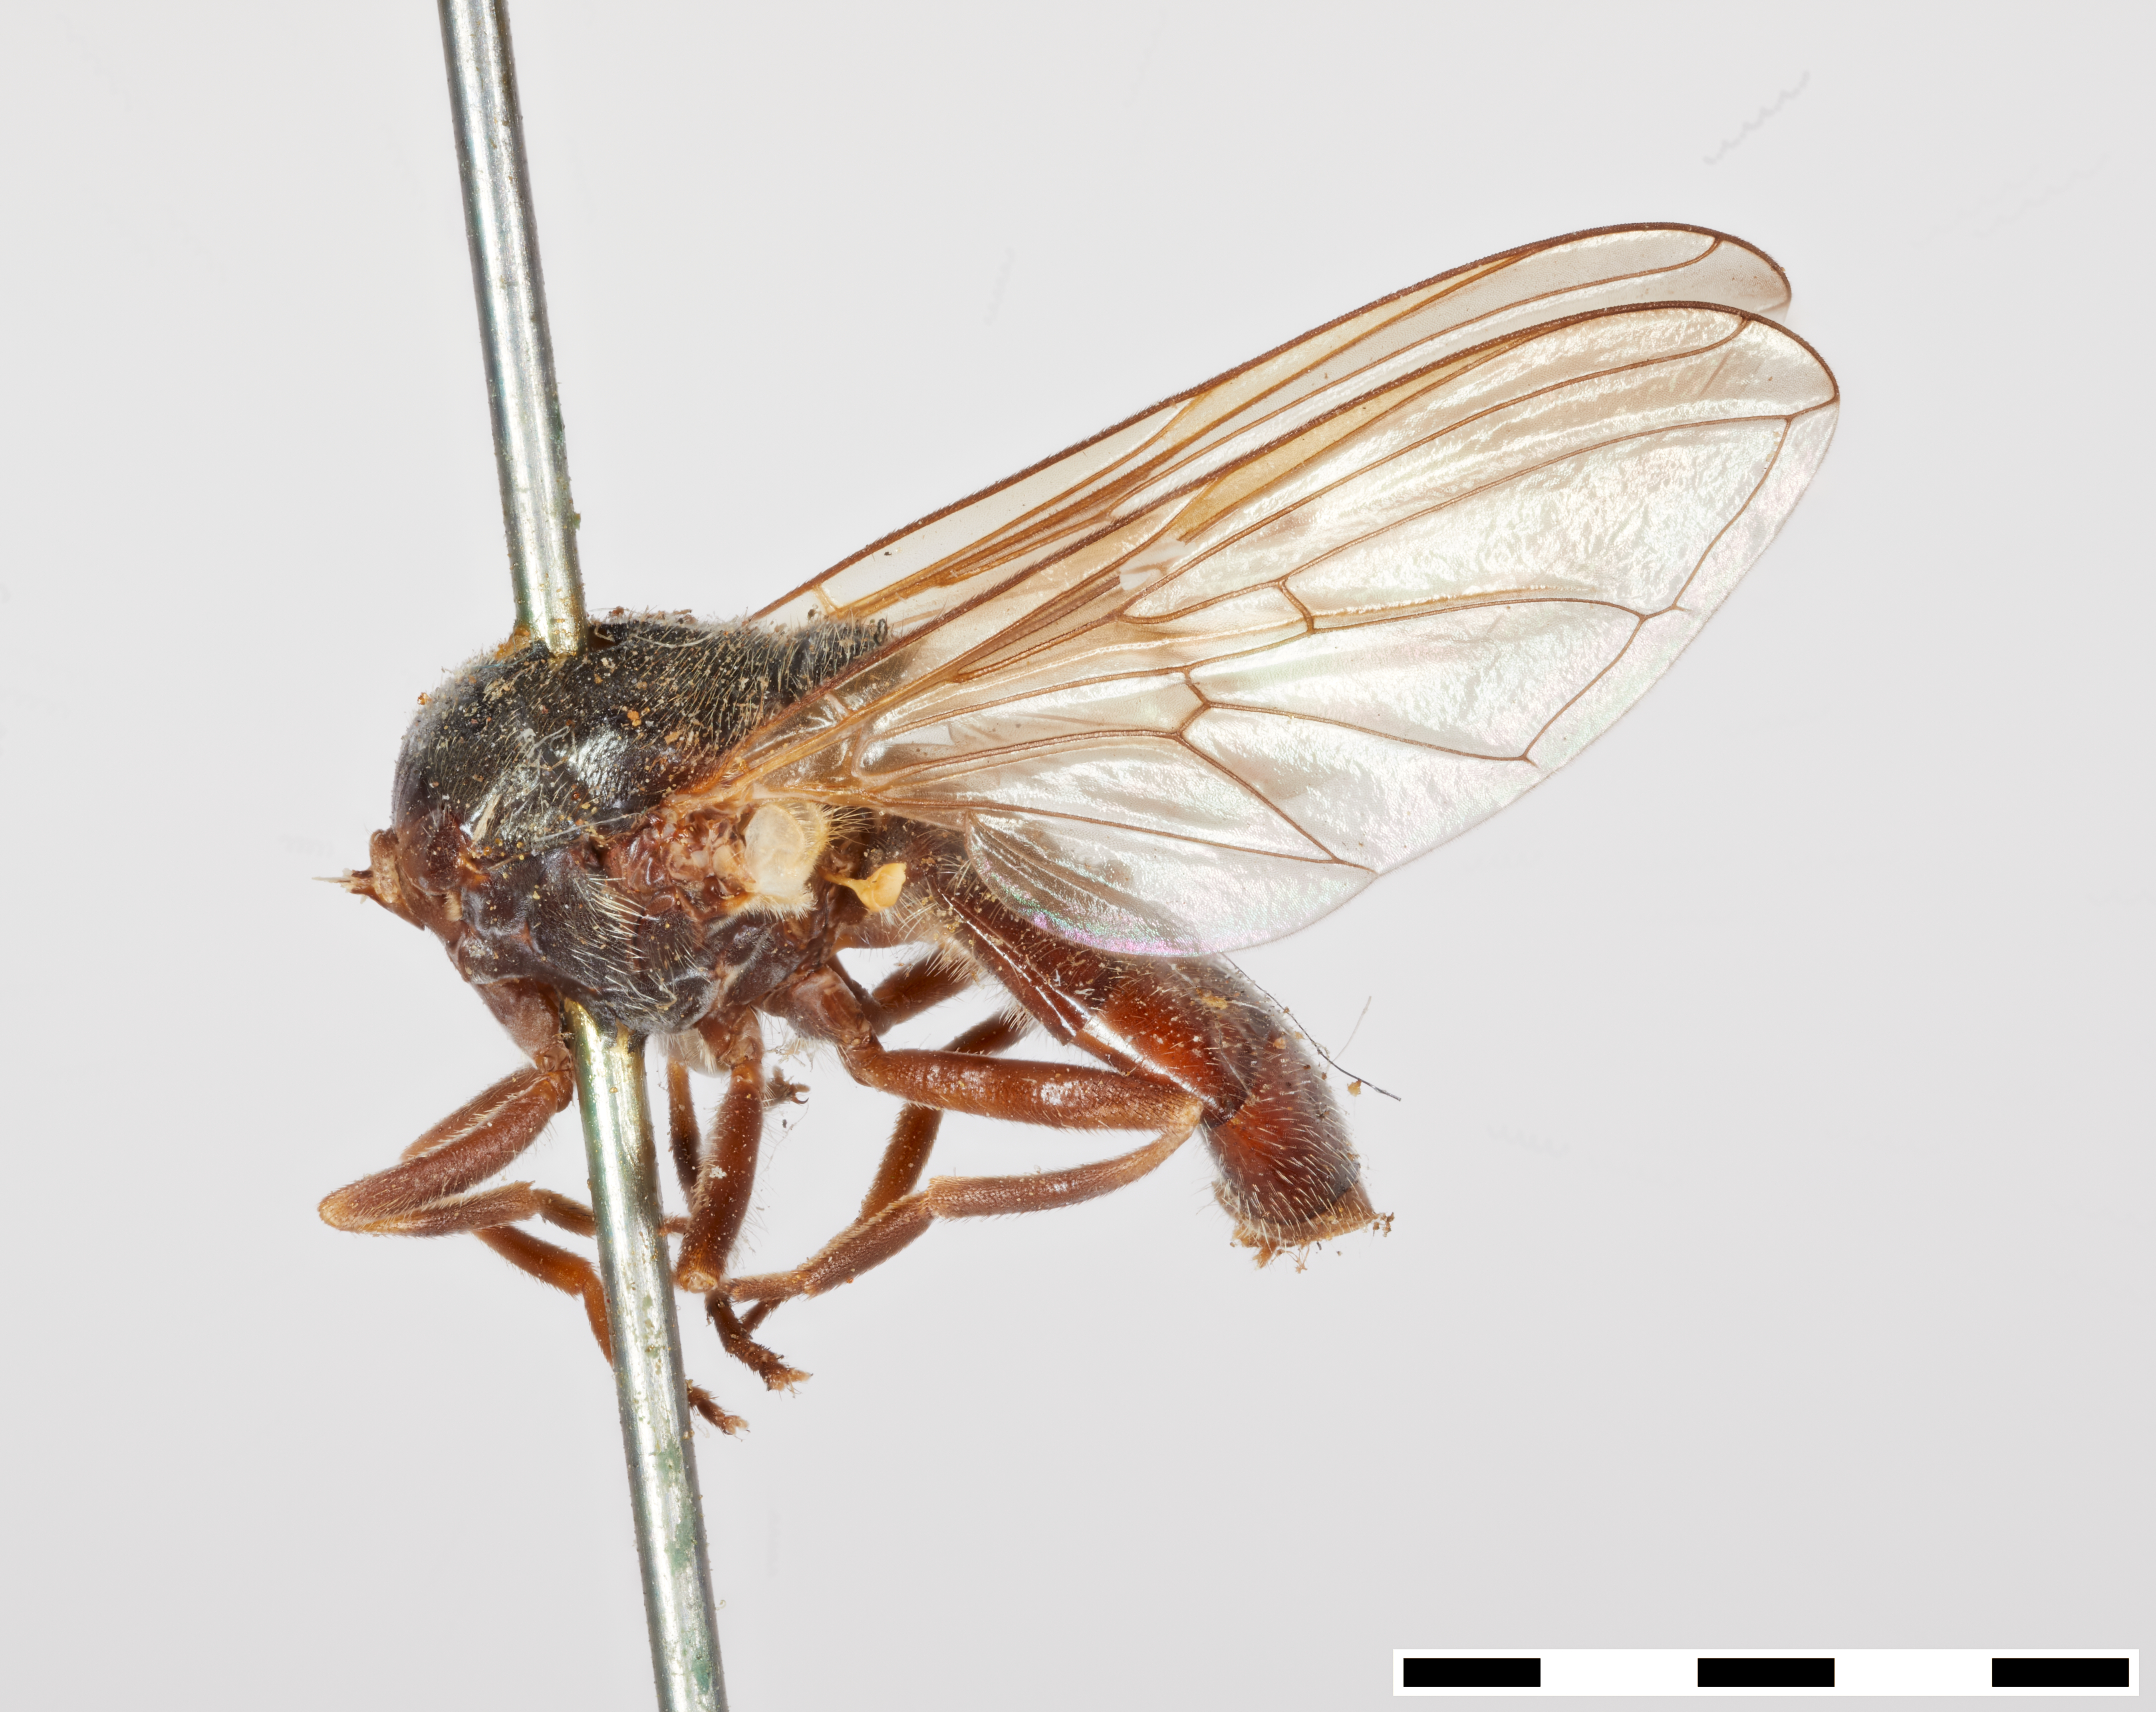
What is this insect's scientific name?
Chilosia petulca
